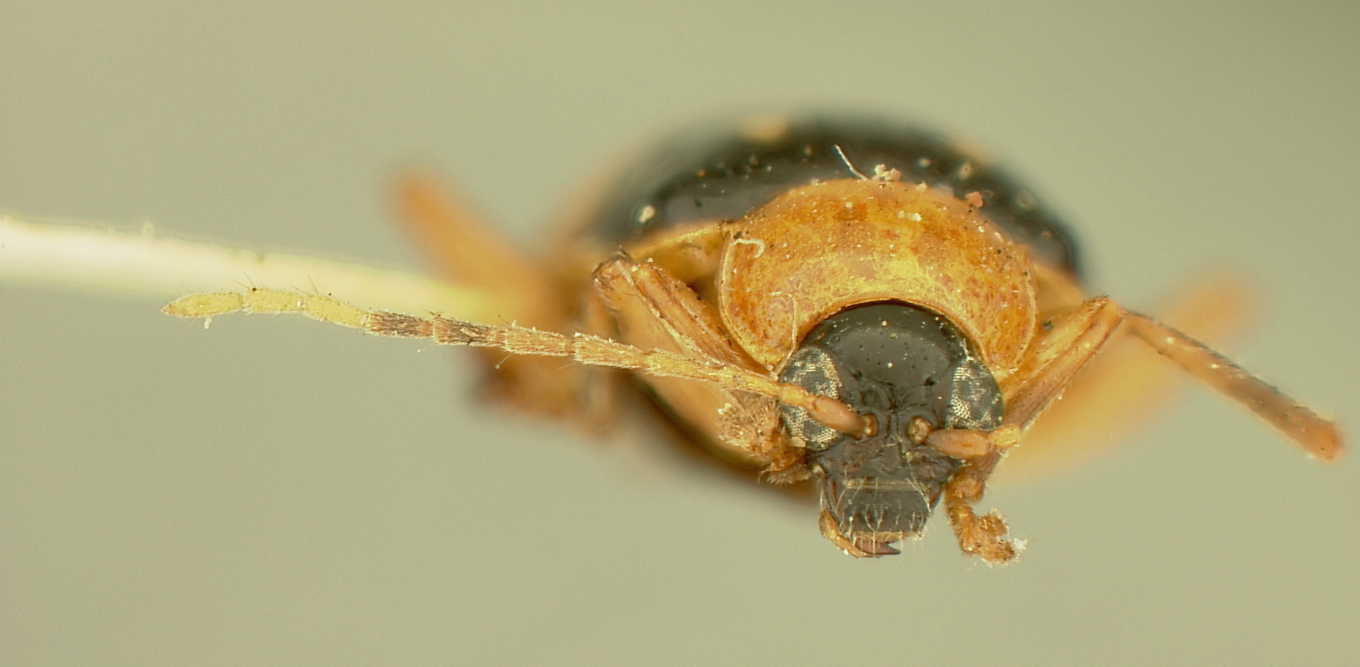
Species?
Pseudogona subcostata
